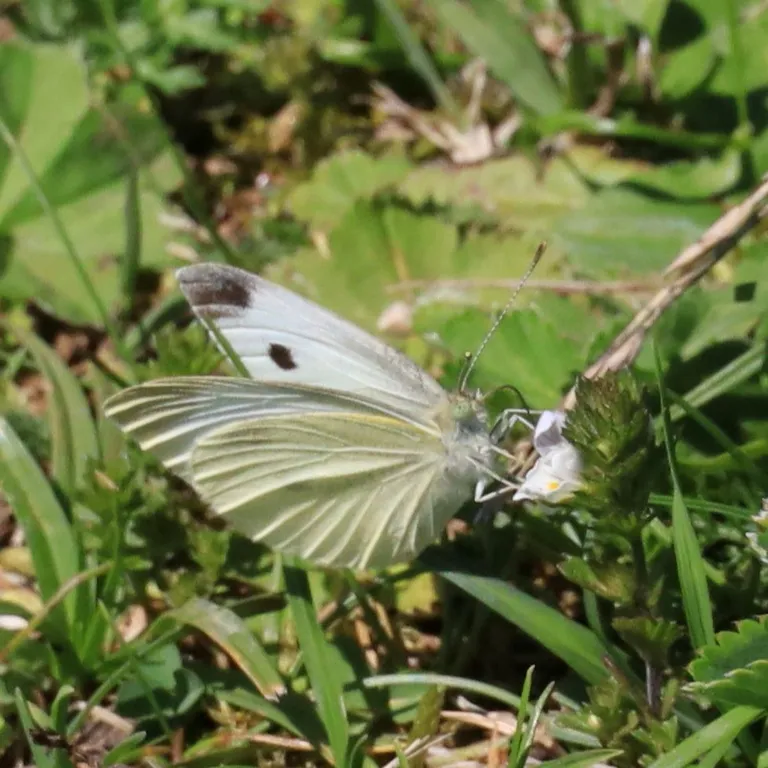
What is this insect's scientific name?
Pieris rapae
